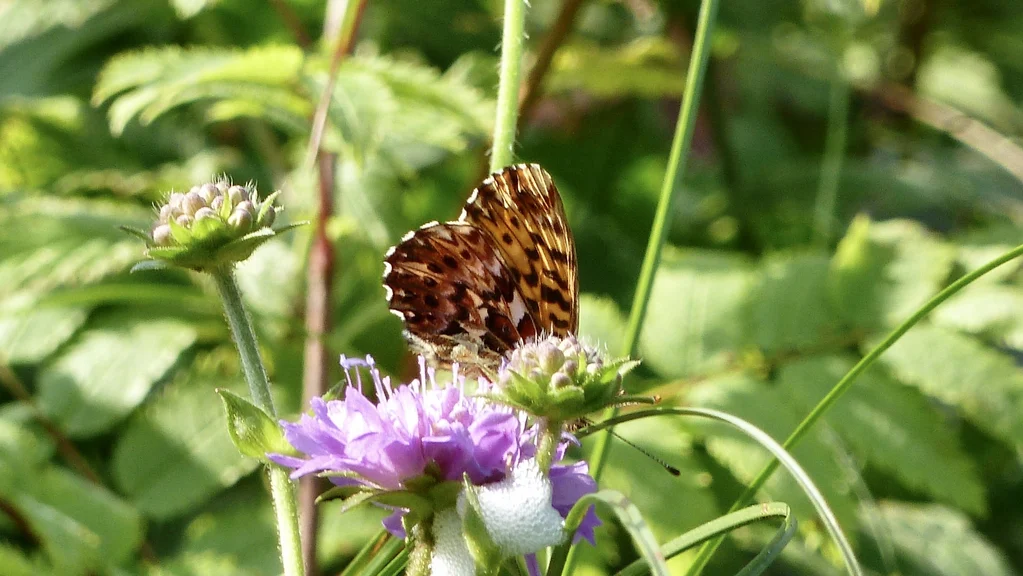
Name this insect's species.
Boloria titania
